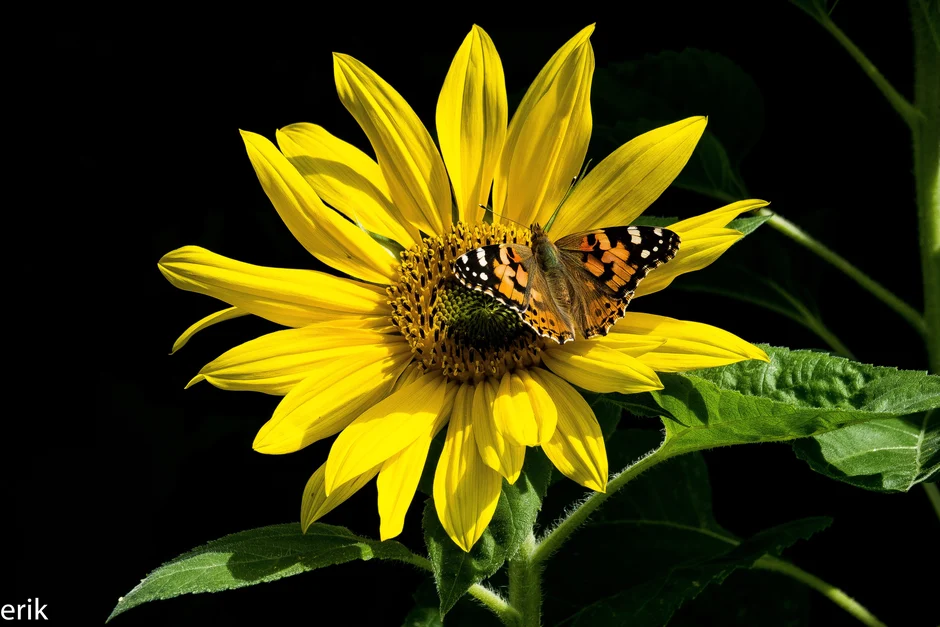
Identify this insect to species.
Vanessa cardui
